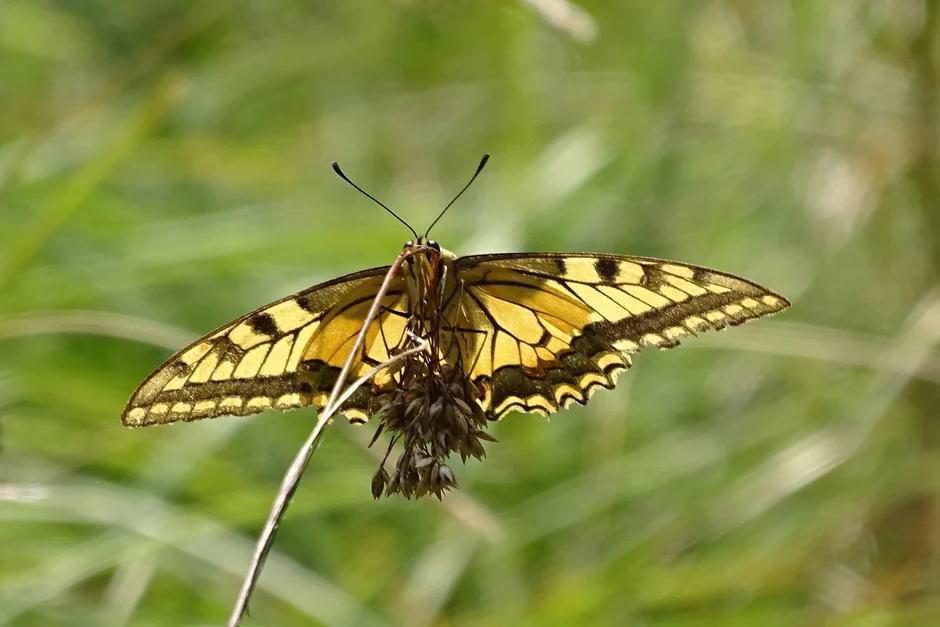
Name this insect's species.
Papilio machaon
